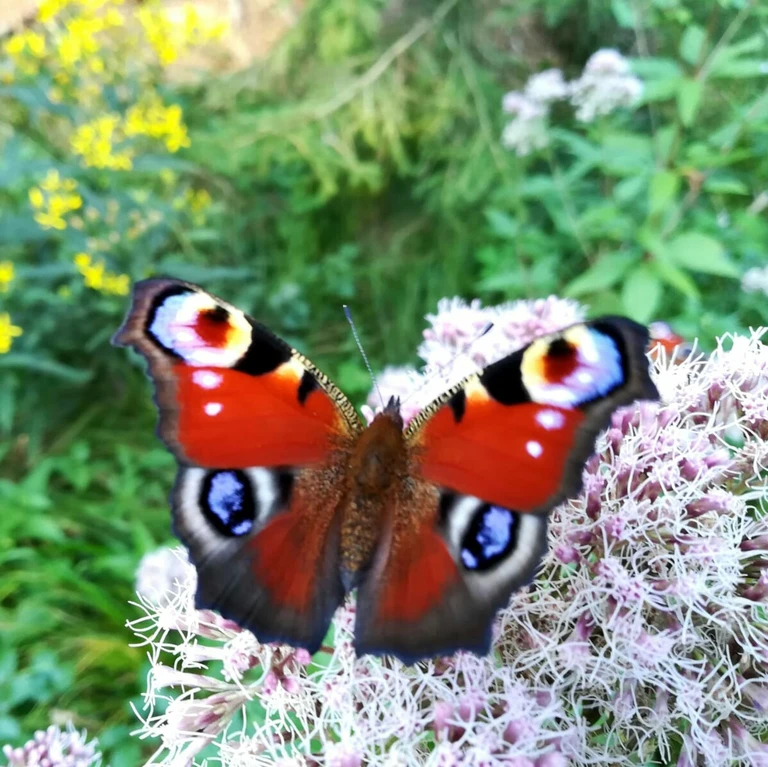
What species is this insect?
Aglais io
